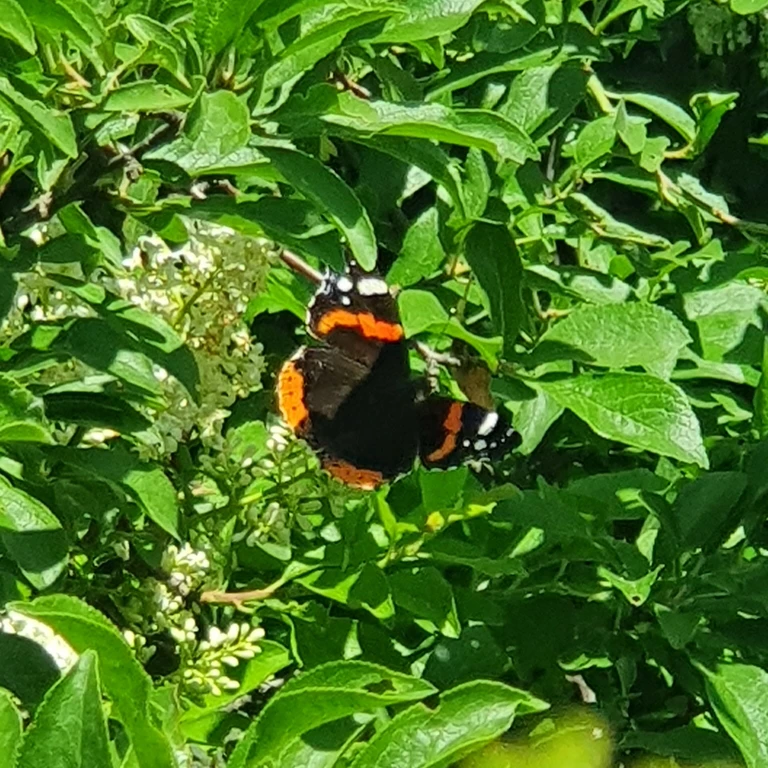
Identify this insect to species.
Vanessa atalanta
